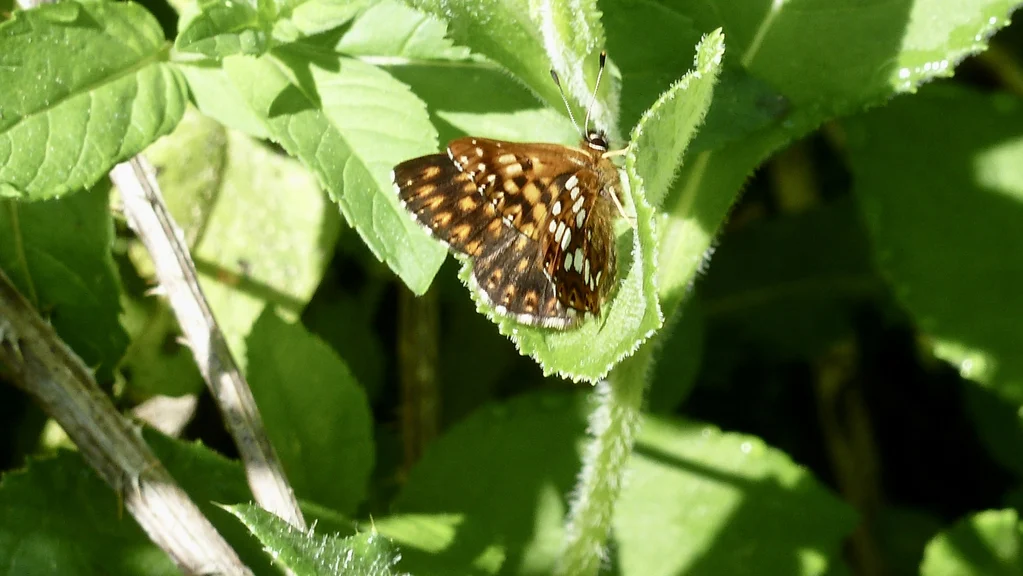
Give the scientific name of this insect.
Hamearis lucina
